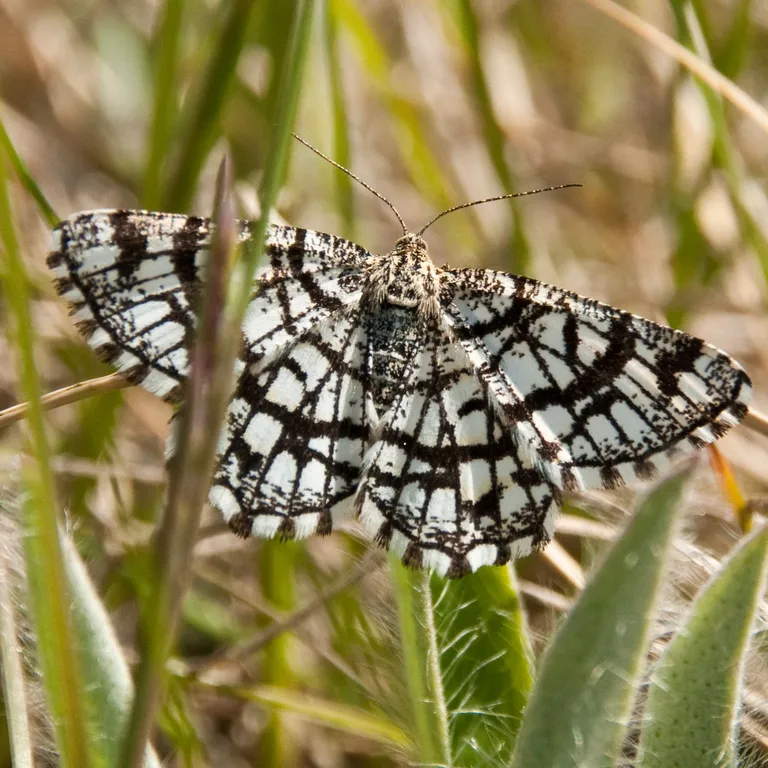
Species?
Chiasmia clathrata
